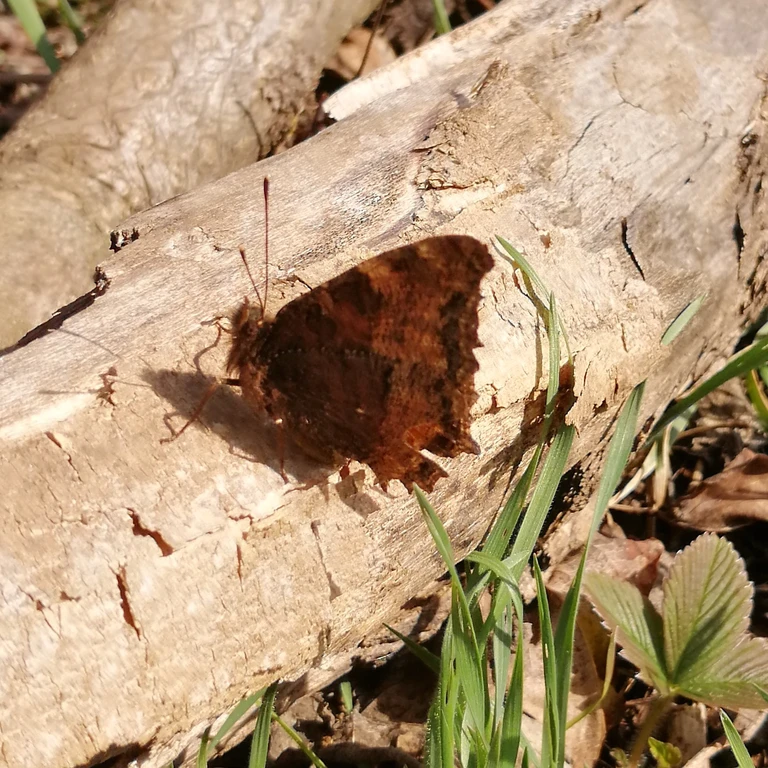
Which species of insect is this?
Nymphalis polychloros
